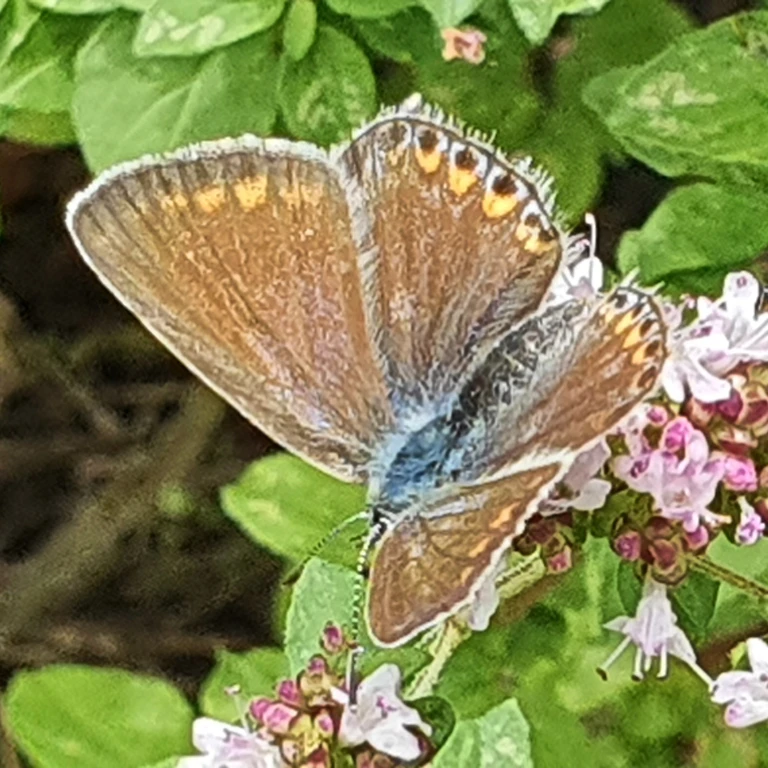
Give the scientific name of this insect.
Polyommatus icarus
